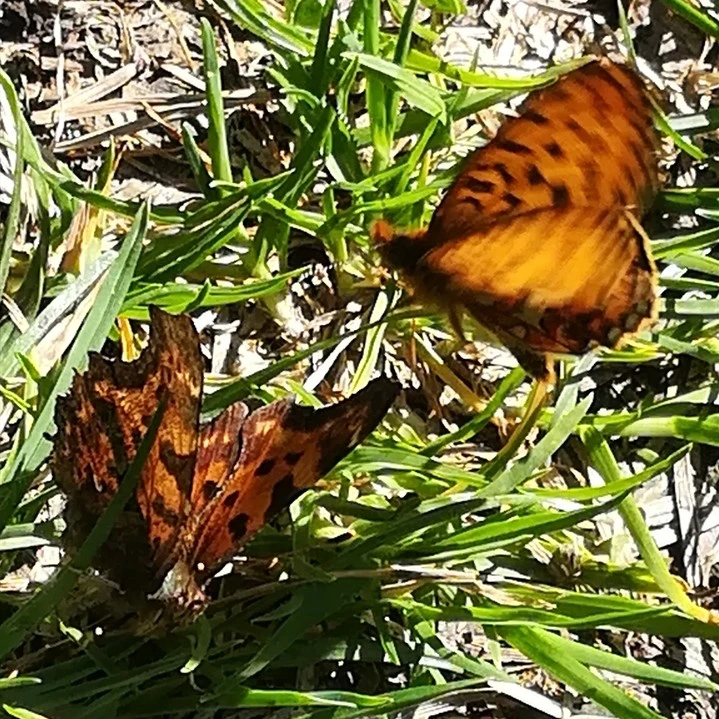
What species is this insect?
Polygonia c-album
